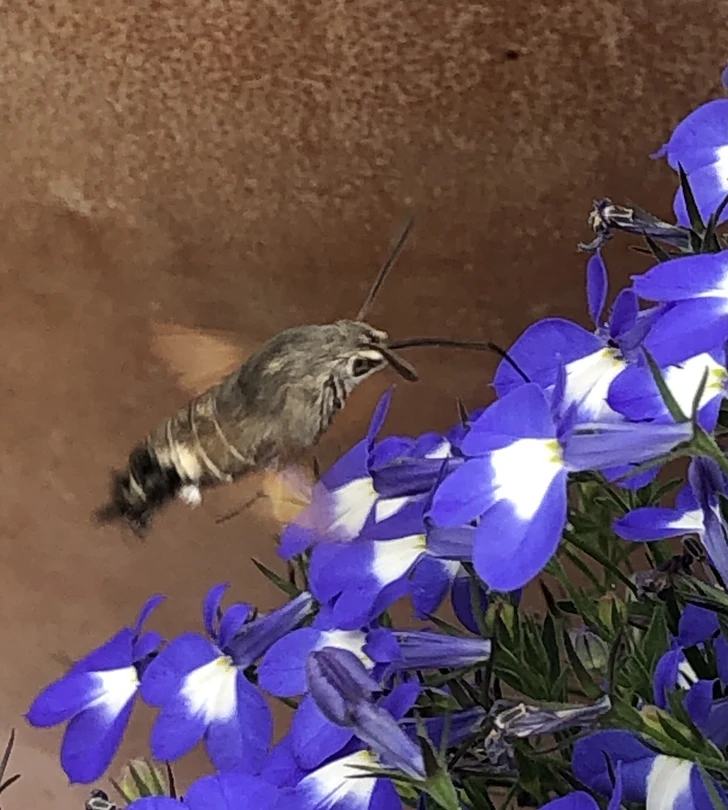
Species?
Macroglossum stellatarum
